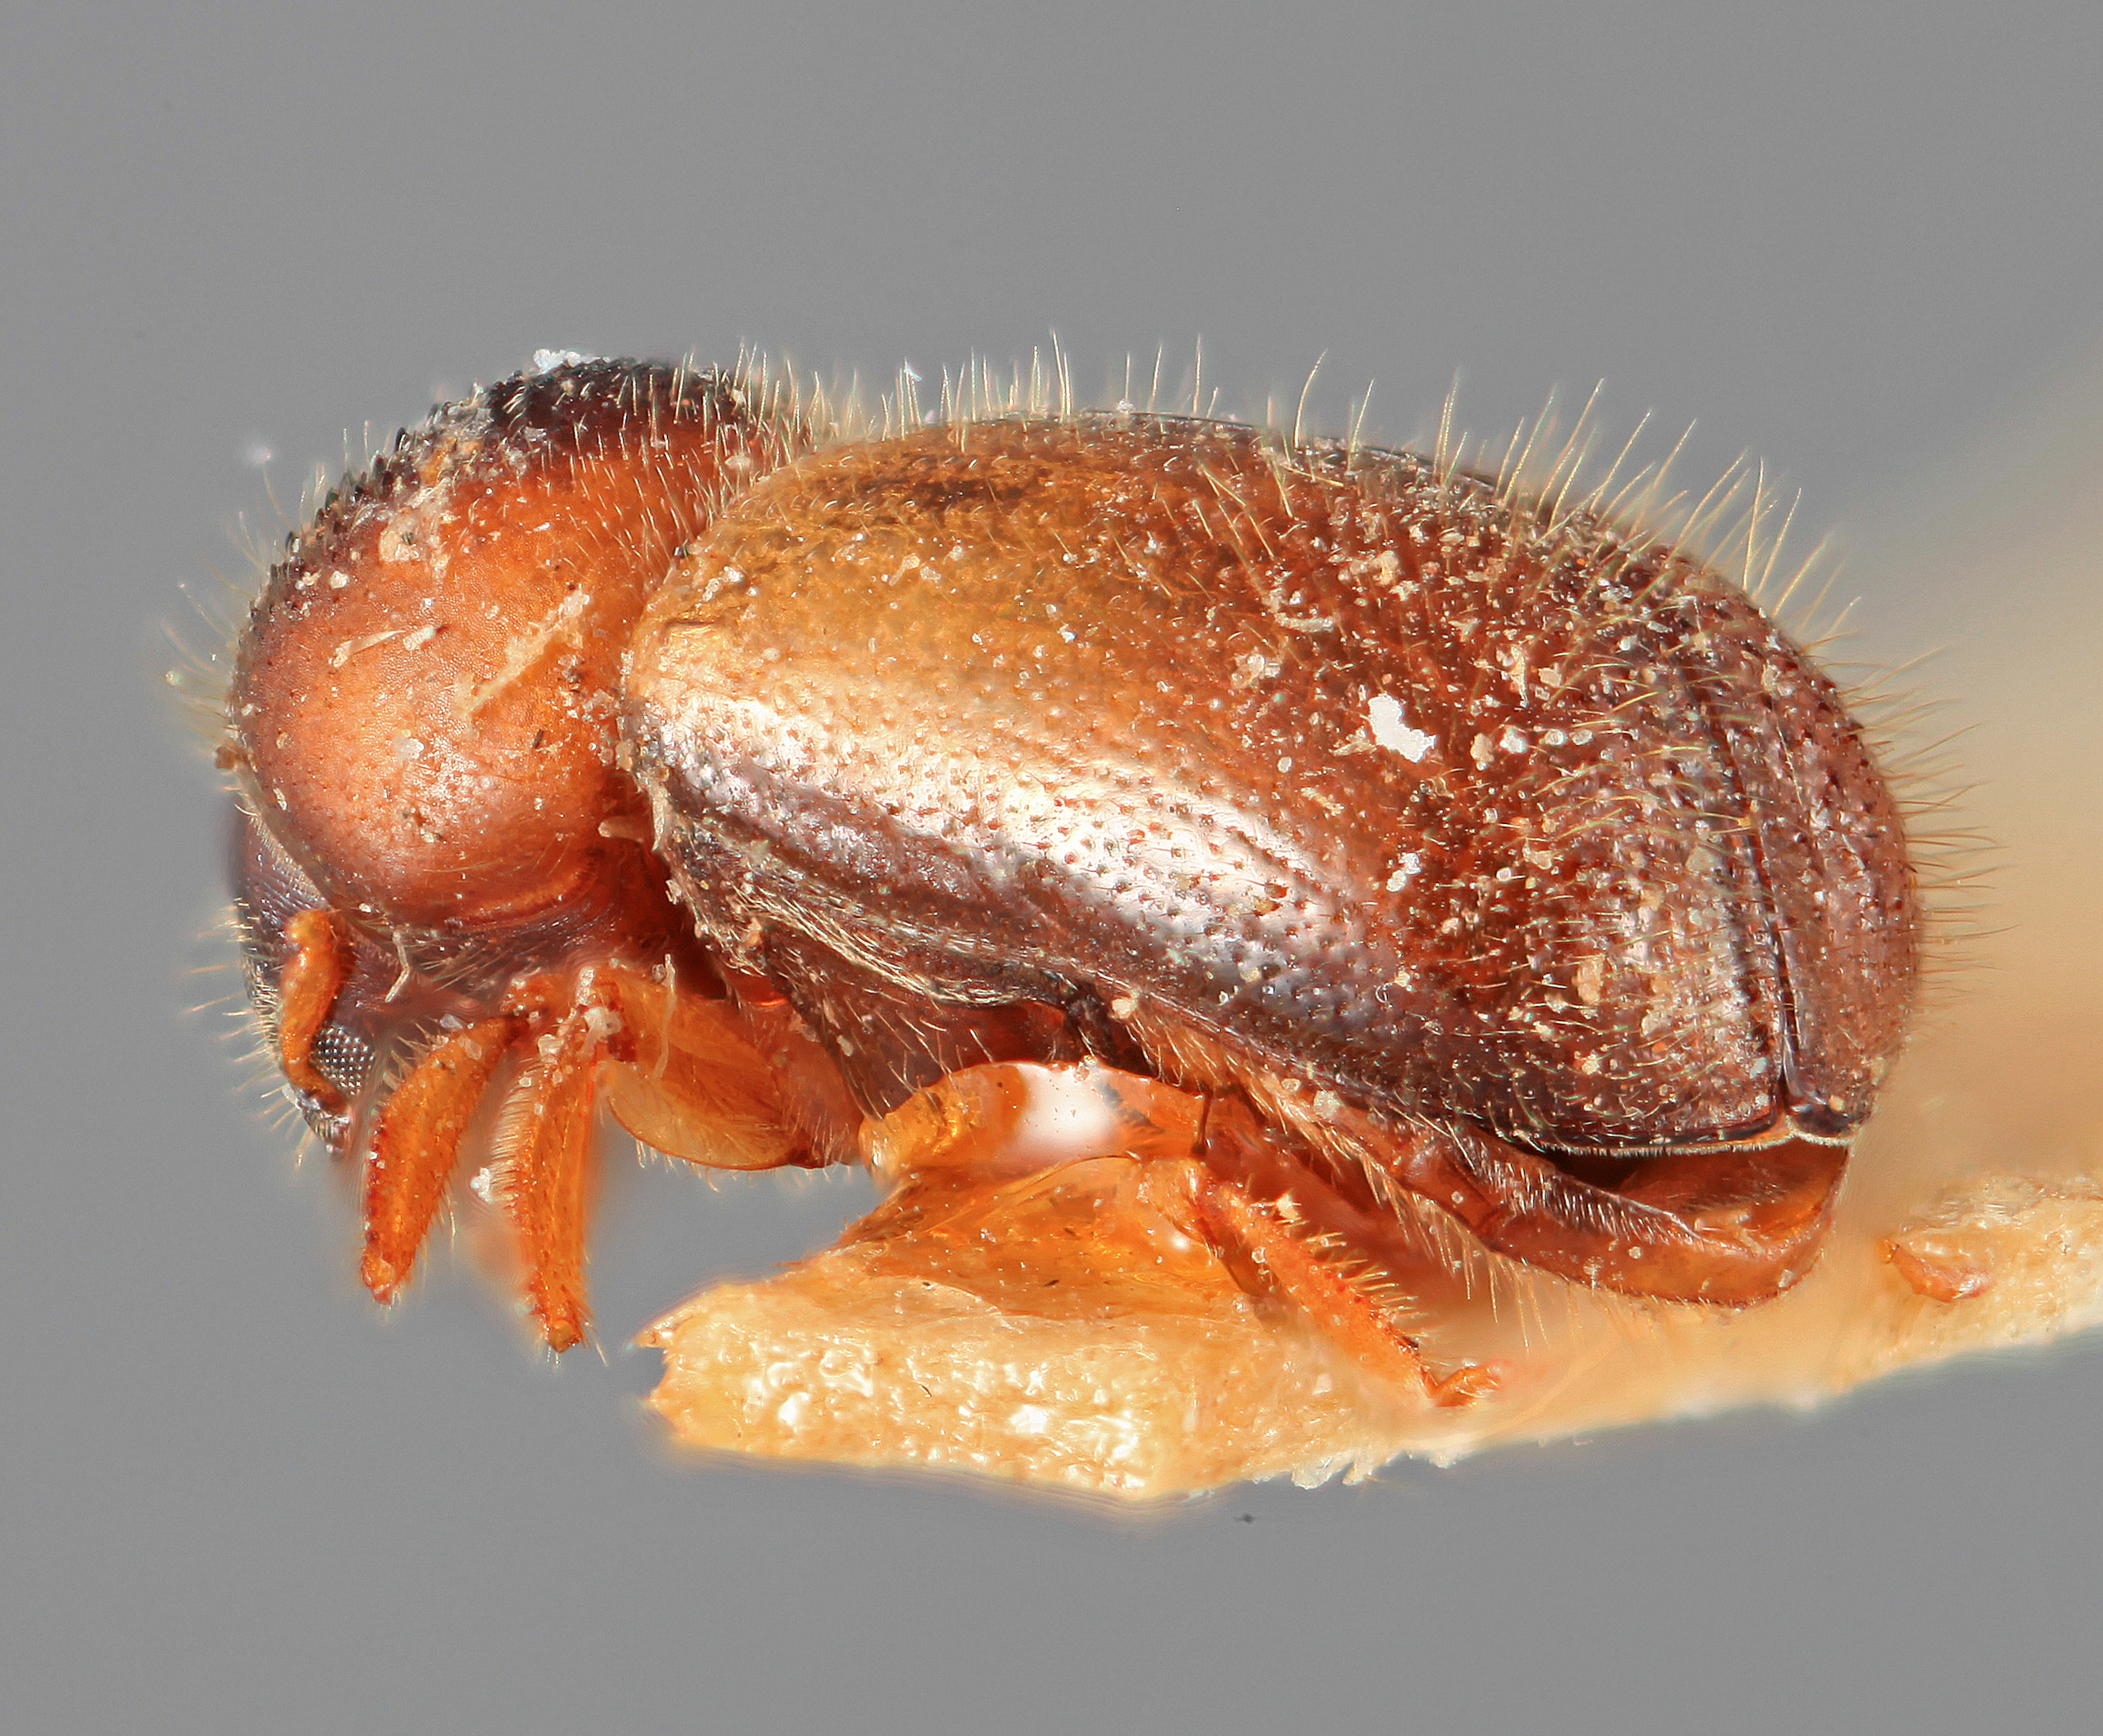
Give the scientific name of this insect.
Indocryphalus machili
